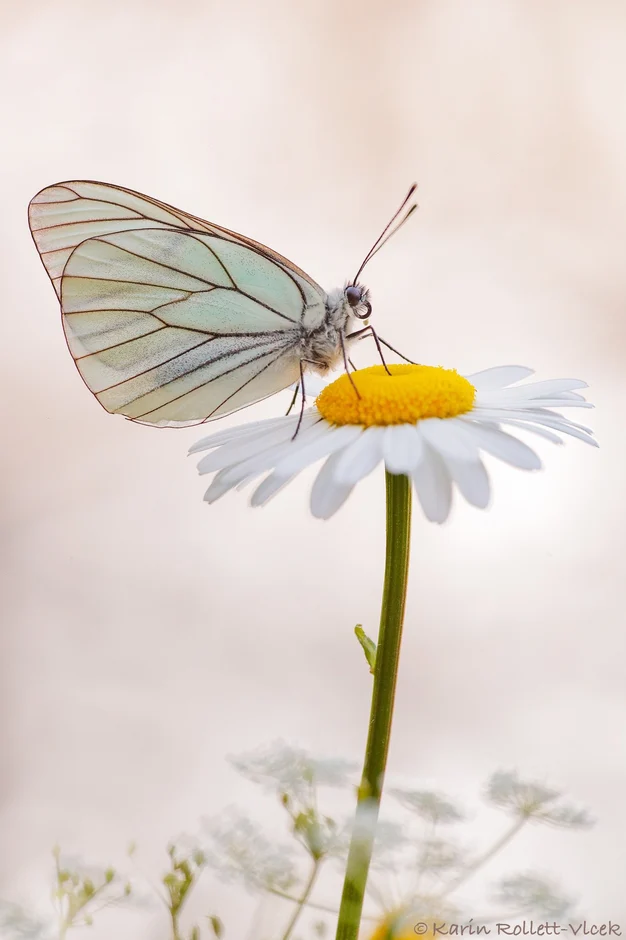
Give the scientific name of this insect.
Aporia crataegi
